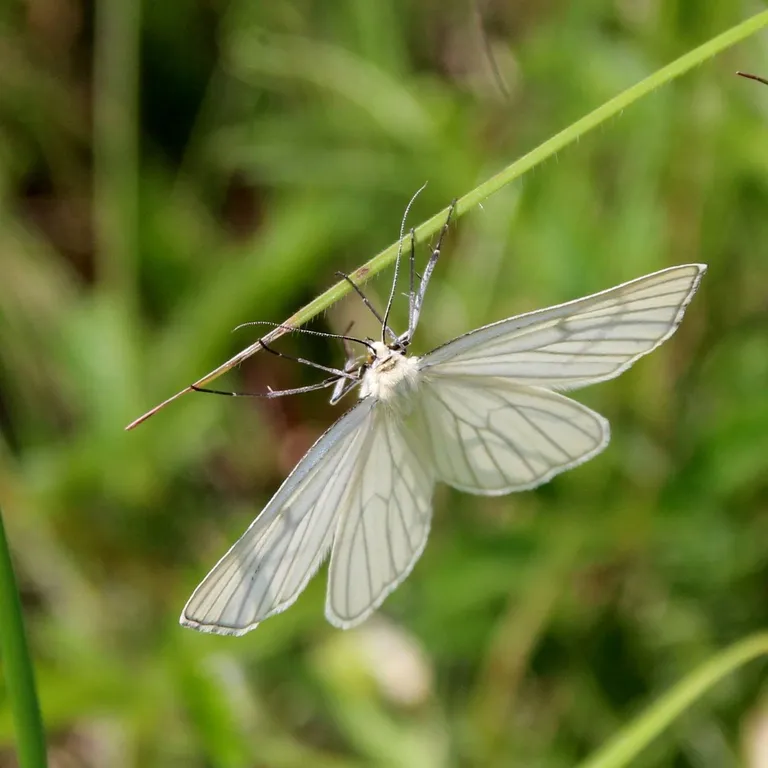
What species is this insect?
Siona lineata
